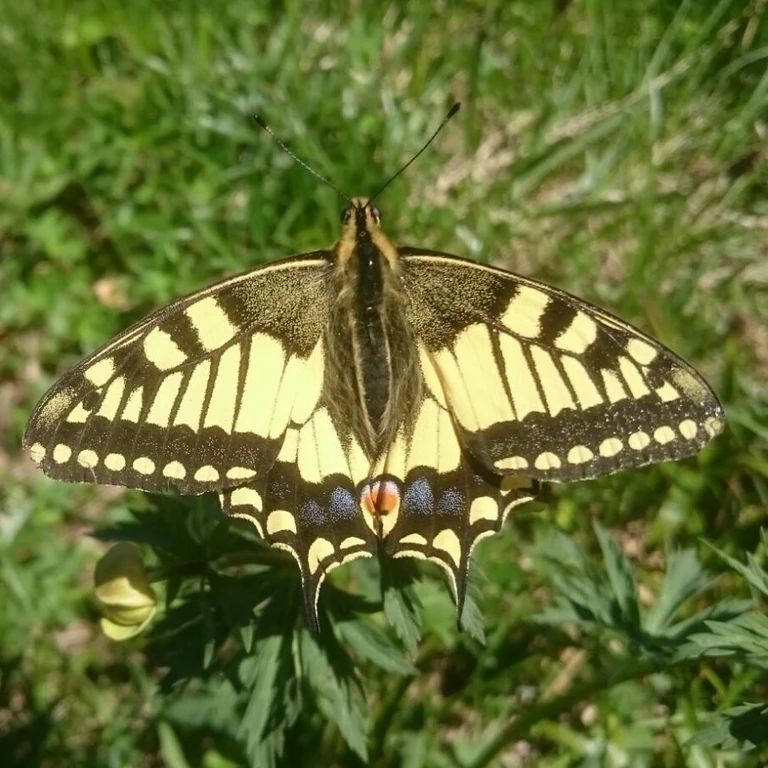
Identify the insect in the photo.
Papilio machaon
